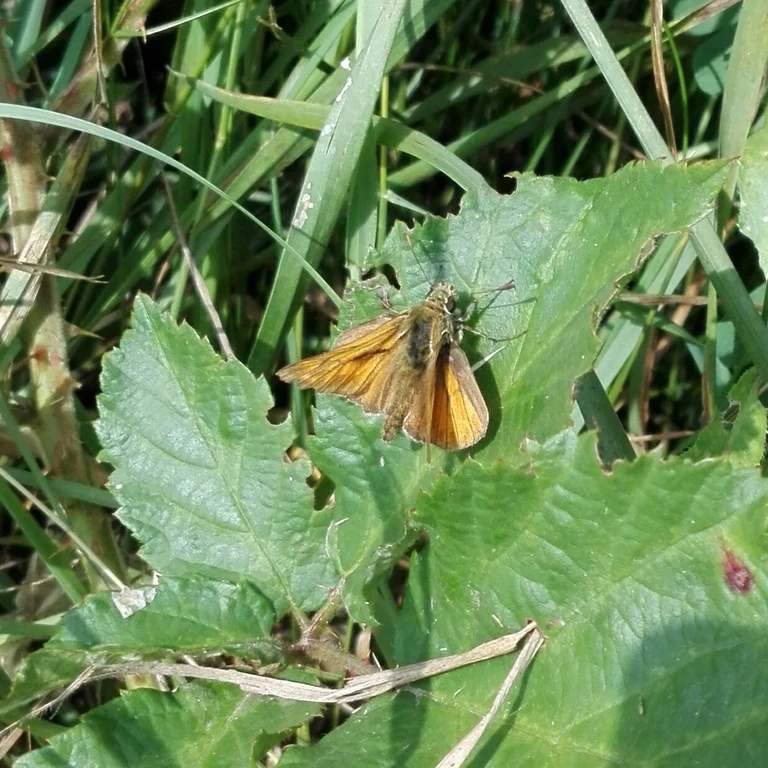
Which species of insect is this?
Ochlodes sylvanus (also Ochlodes venata)
